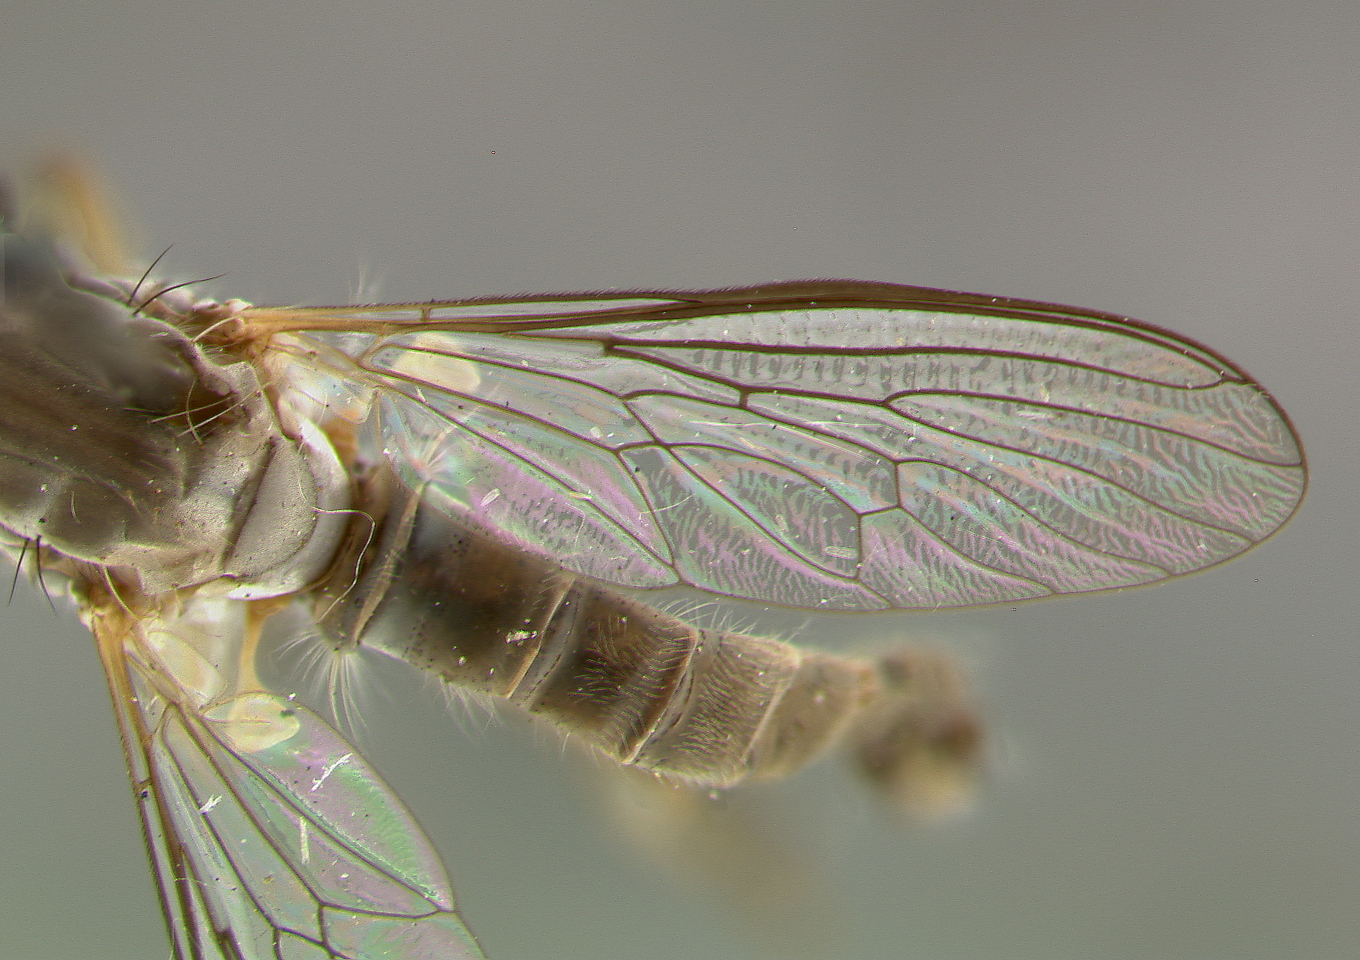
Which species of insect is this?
Ommatius gemma
